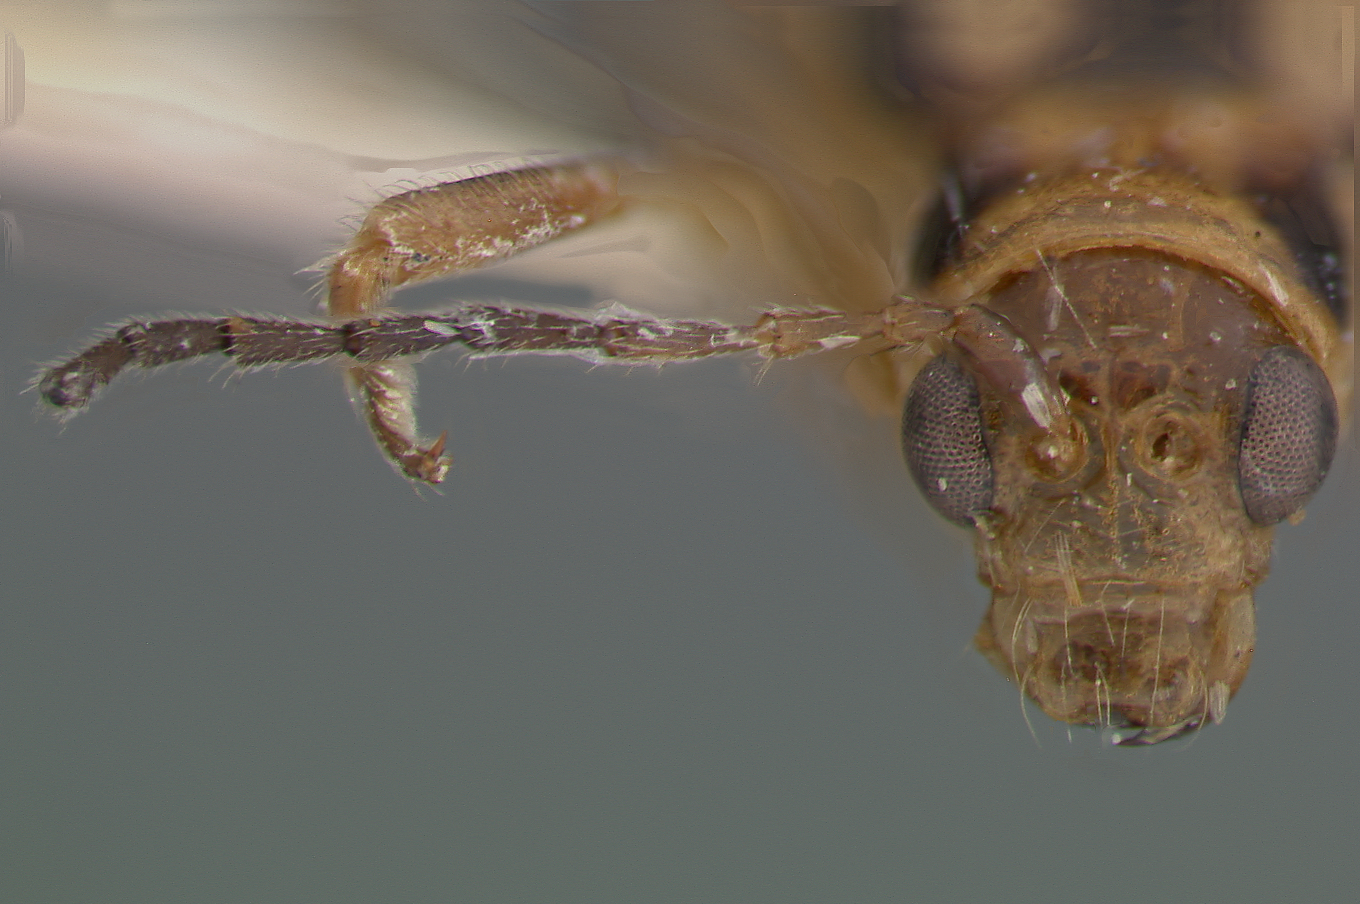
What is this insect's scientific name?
Iceloceras vittatum
